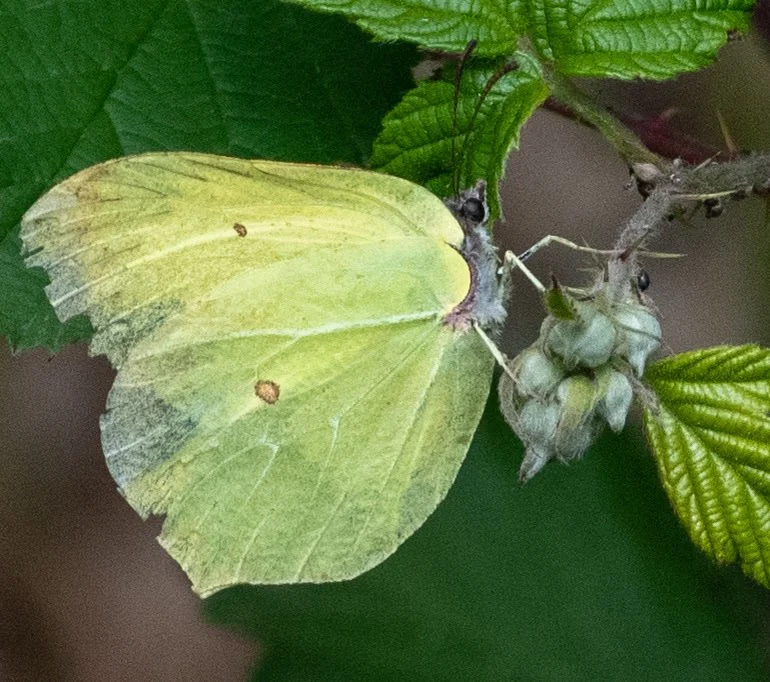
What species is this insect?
Gonepteryx rhamni
